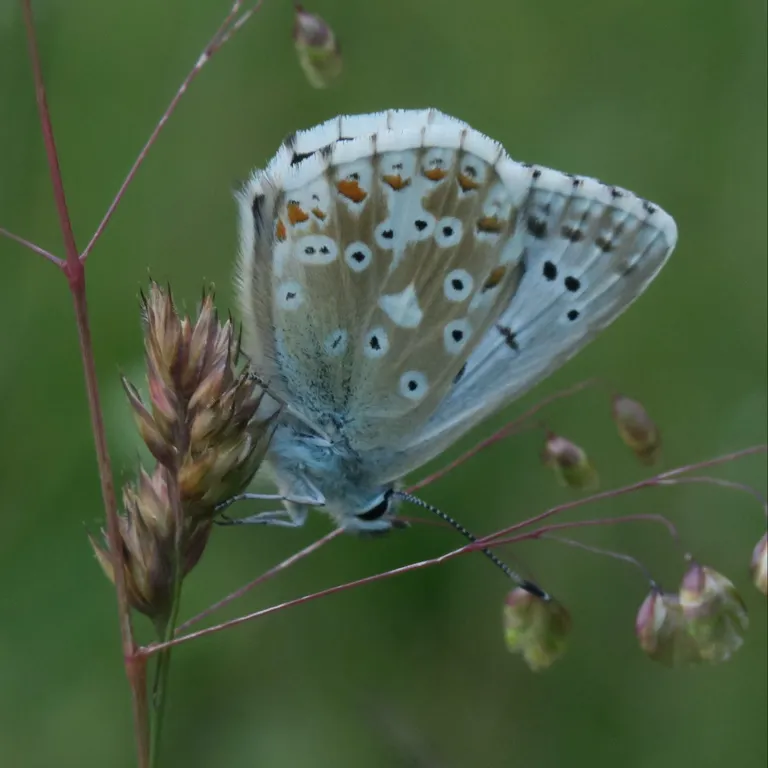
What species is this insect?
Lysandra coridon
